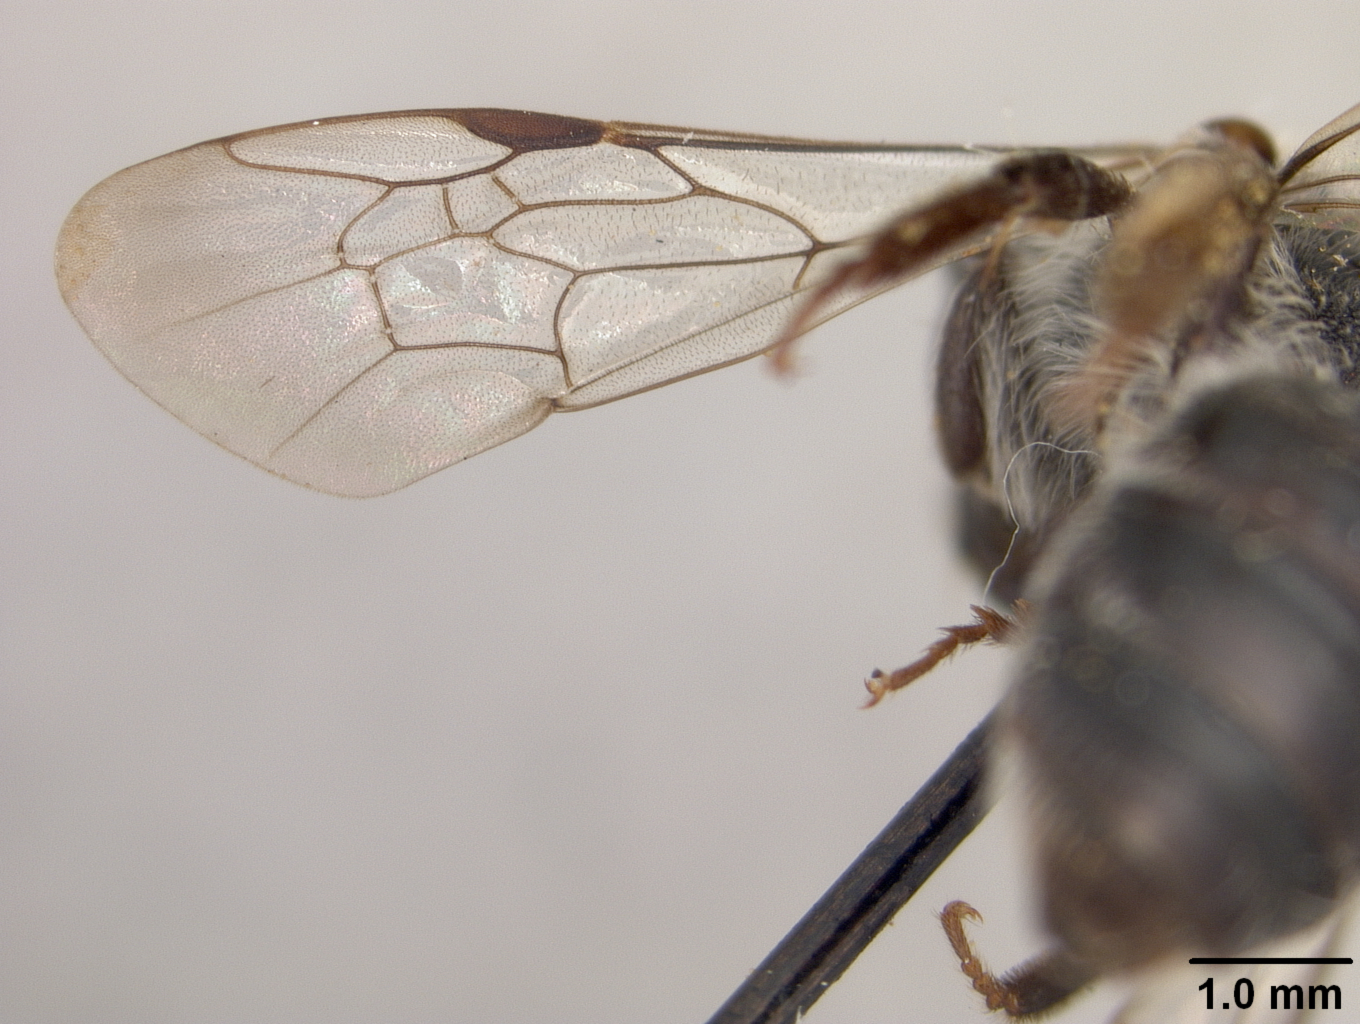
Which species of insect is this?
Andrena zionensis
